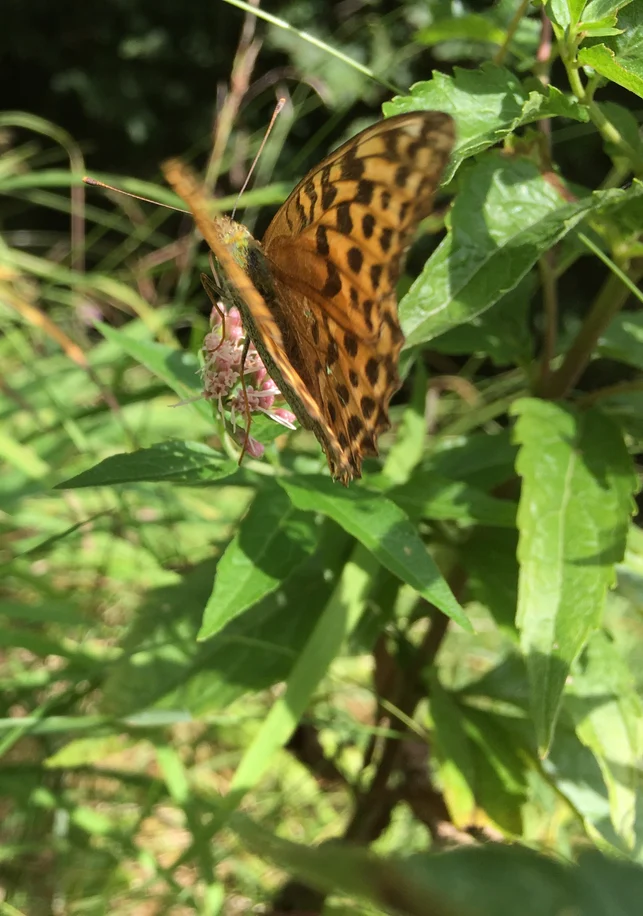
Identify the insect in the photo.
Argynnis paphia
